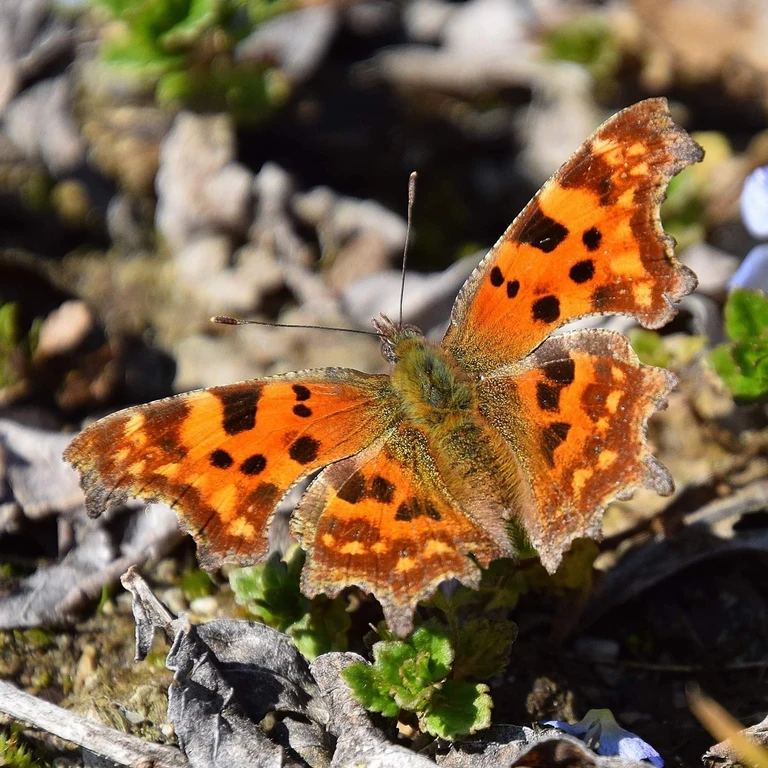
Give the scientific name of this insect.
Polygonia c-album
